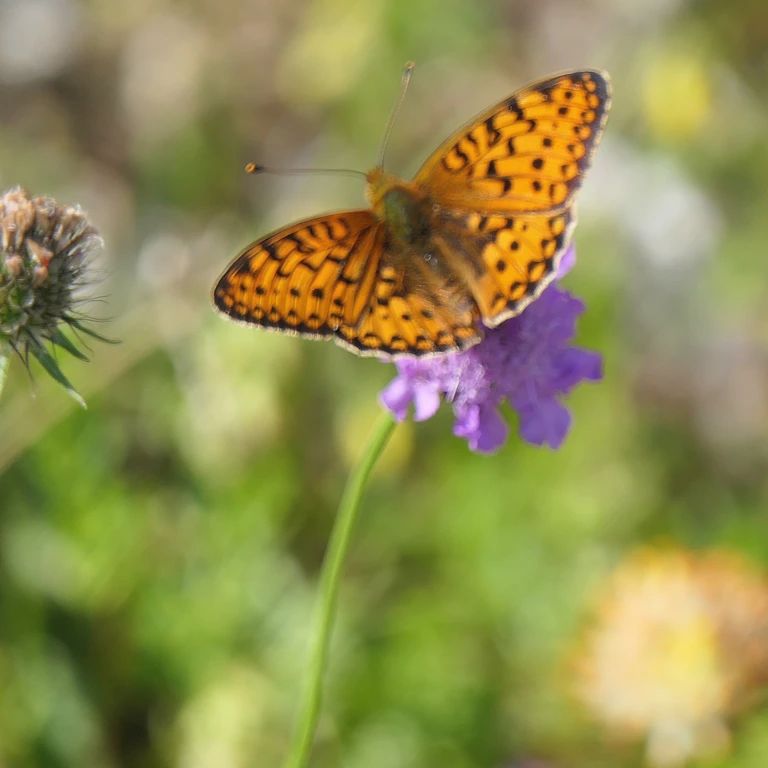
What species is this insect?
Speyeria aglaja
